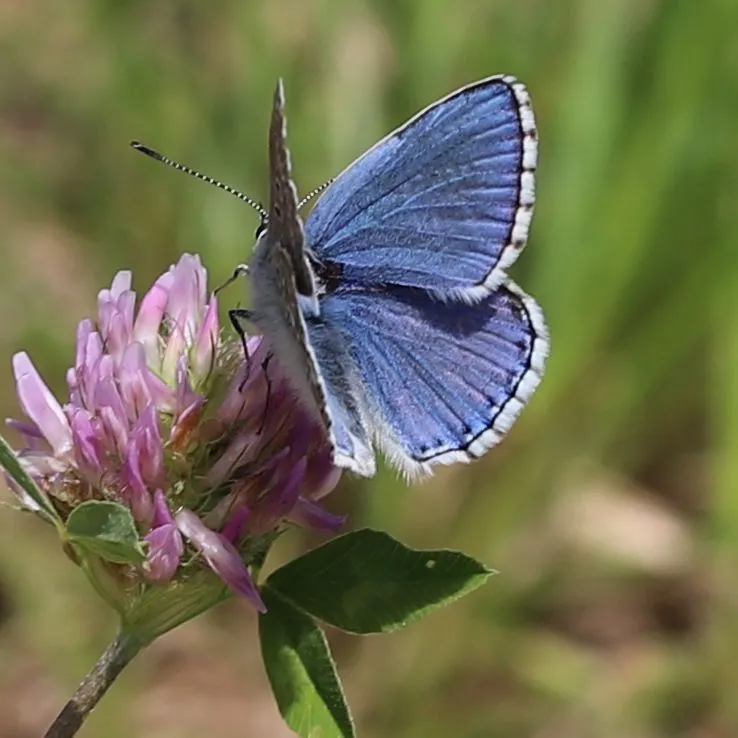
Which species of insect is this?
Lysandra bellargus
